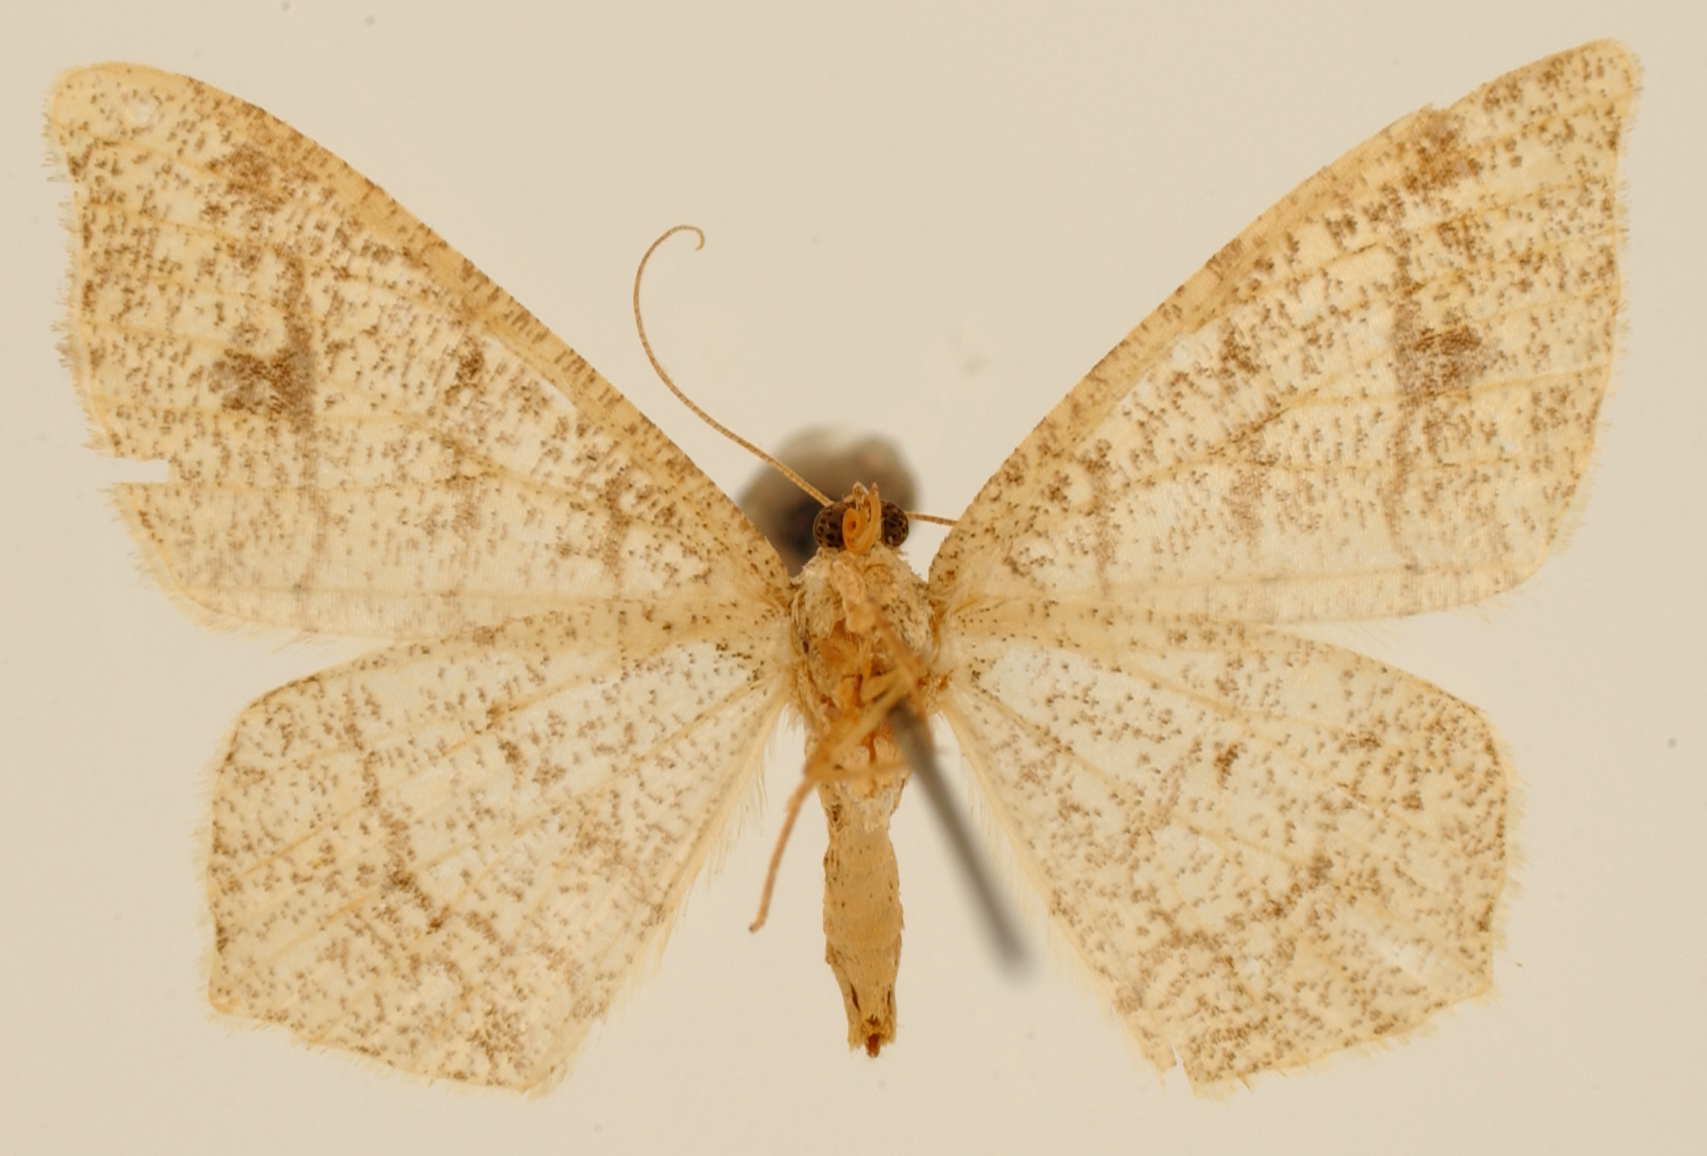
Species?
Macaria vulfranaria
